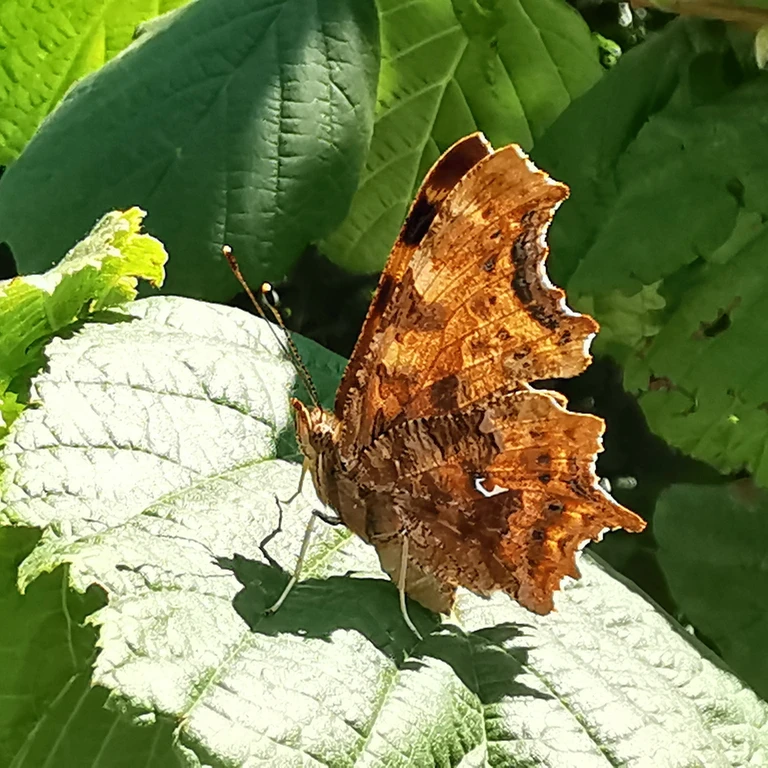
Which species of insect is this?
Polygonia c-album
